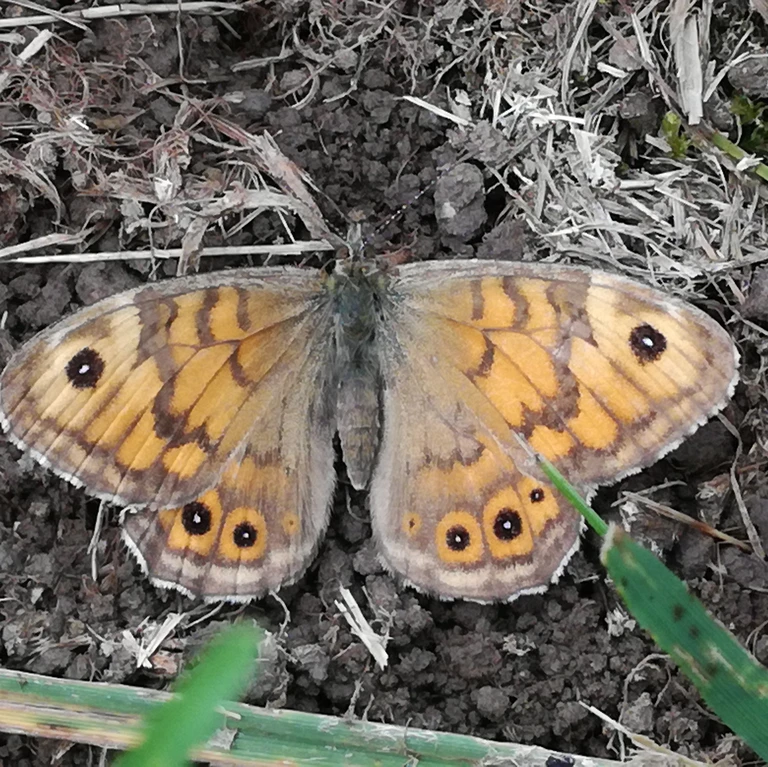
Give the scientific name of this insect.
Lasiommata megera (also Pararge megera)
